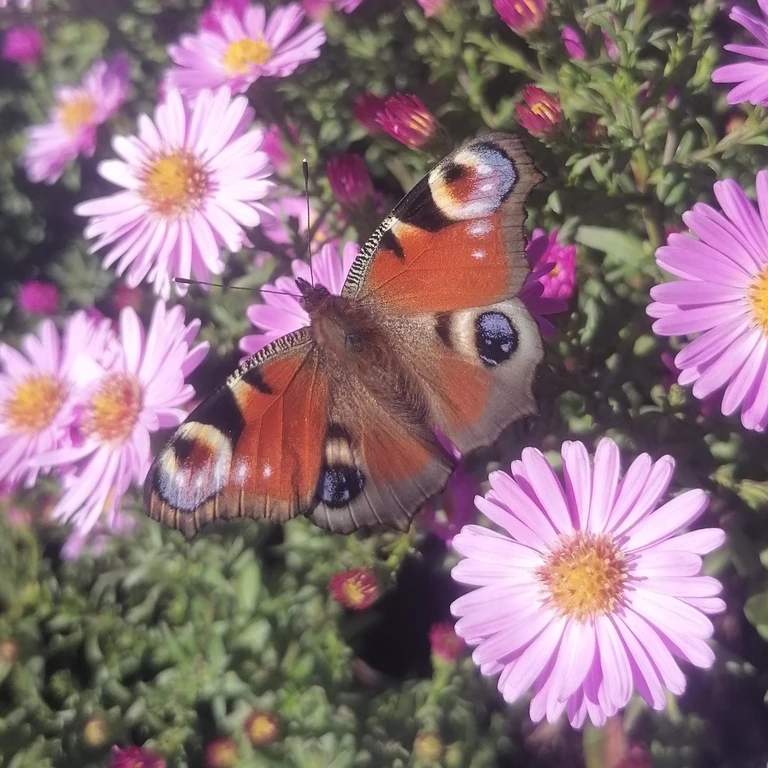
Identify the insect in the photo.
Aglais io
